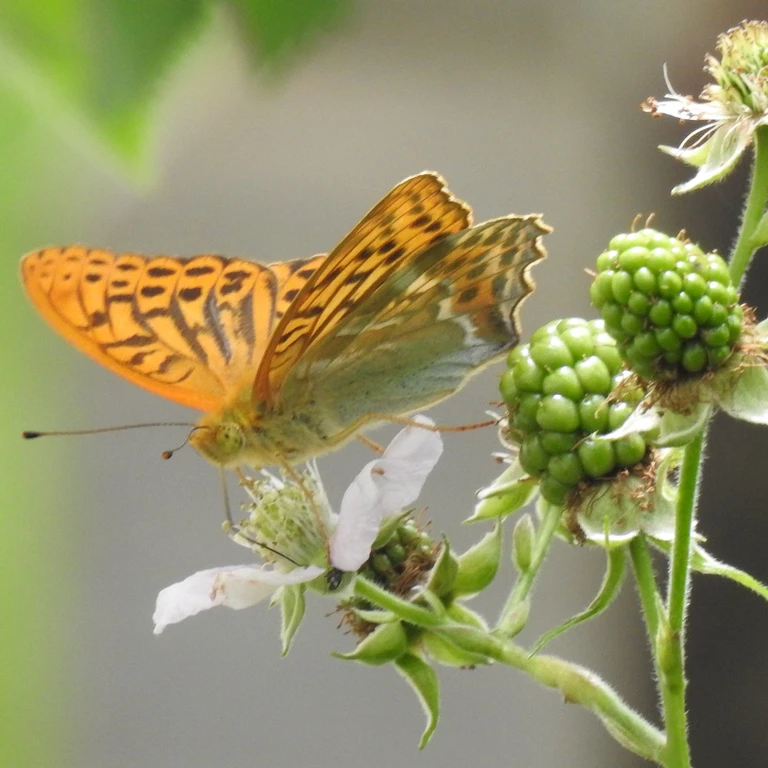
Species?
Argynnis paphia
